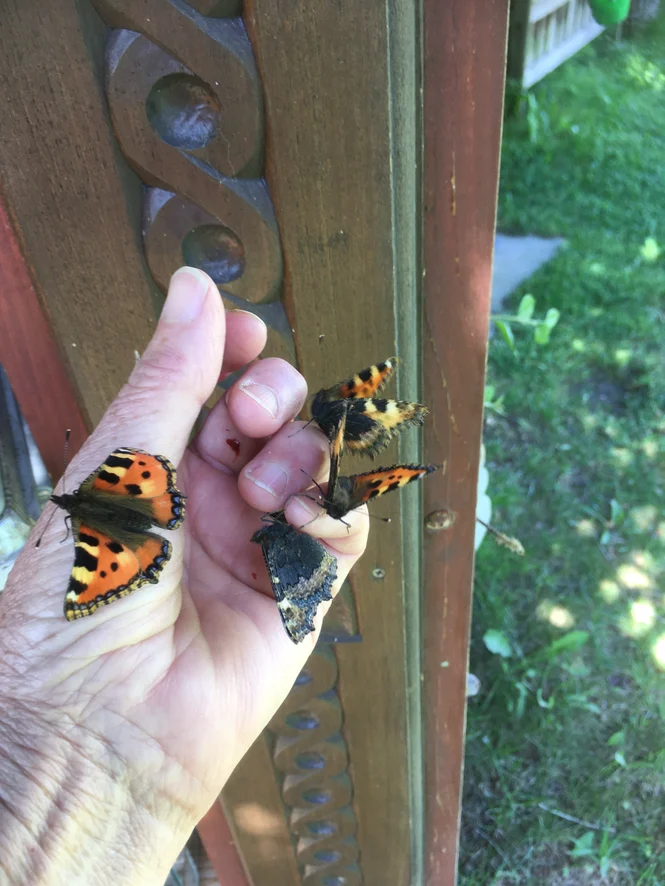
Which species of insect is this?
Aglais urticae
